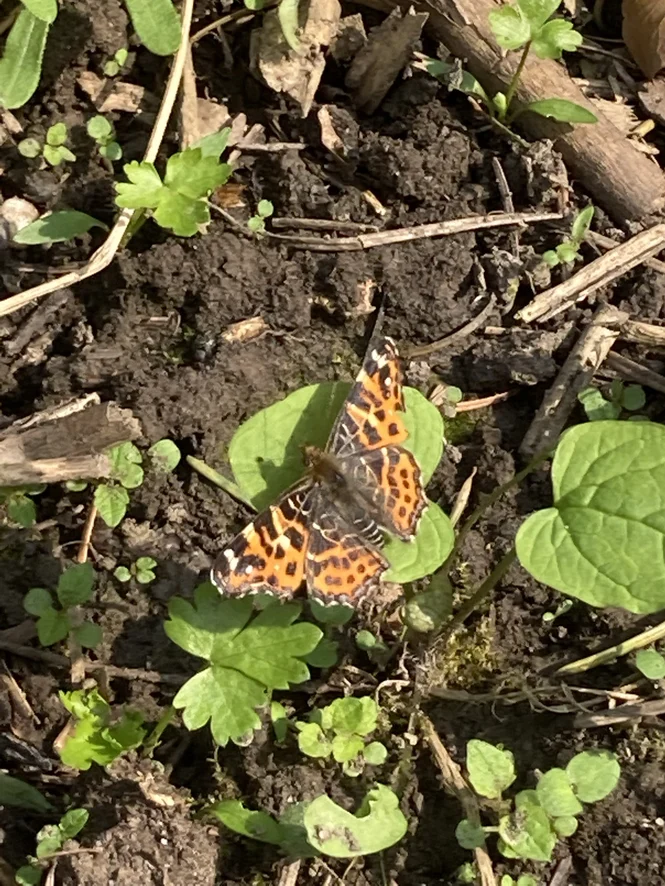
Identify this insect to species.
Araschnia levana
